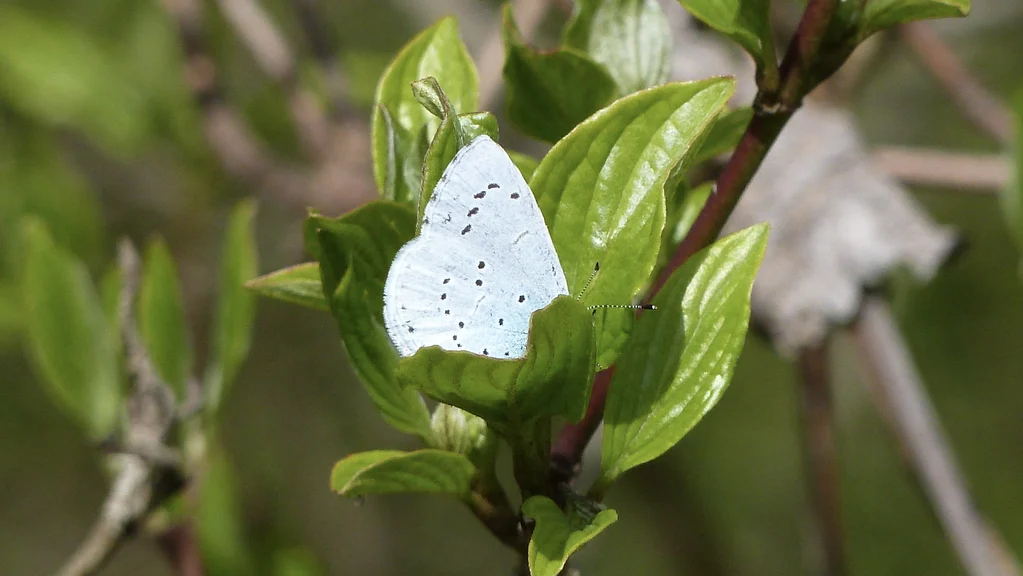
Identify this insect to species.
Celastrina argiolus
